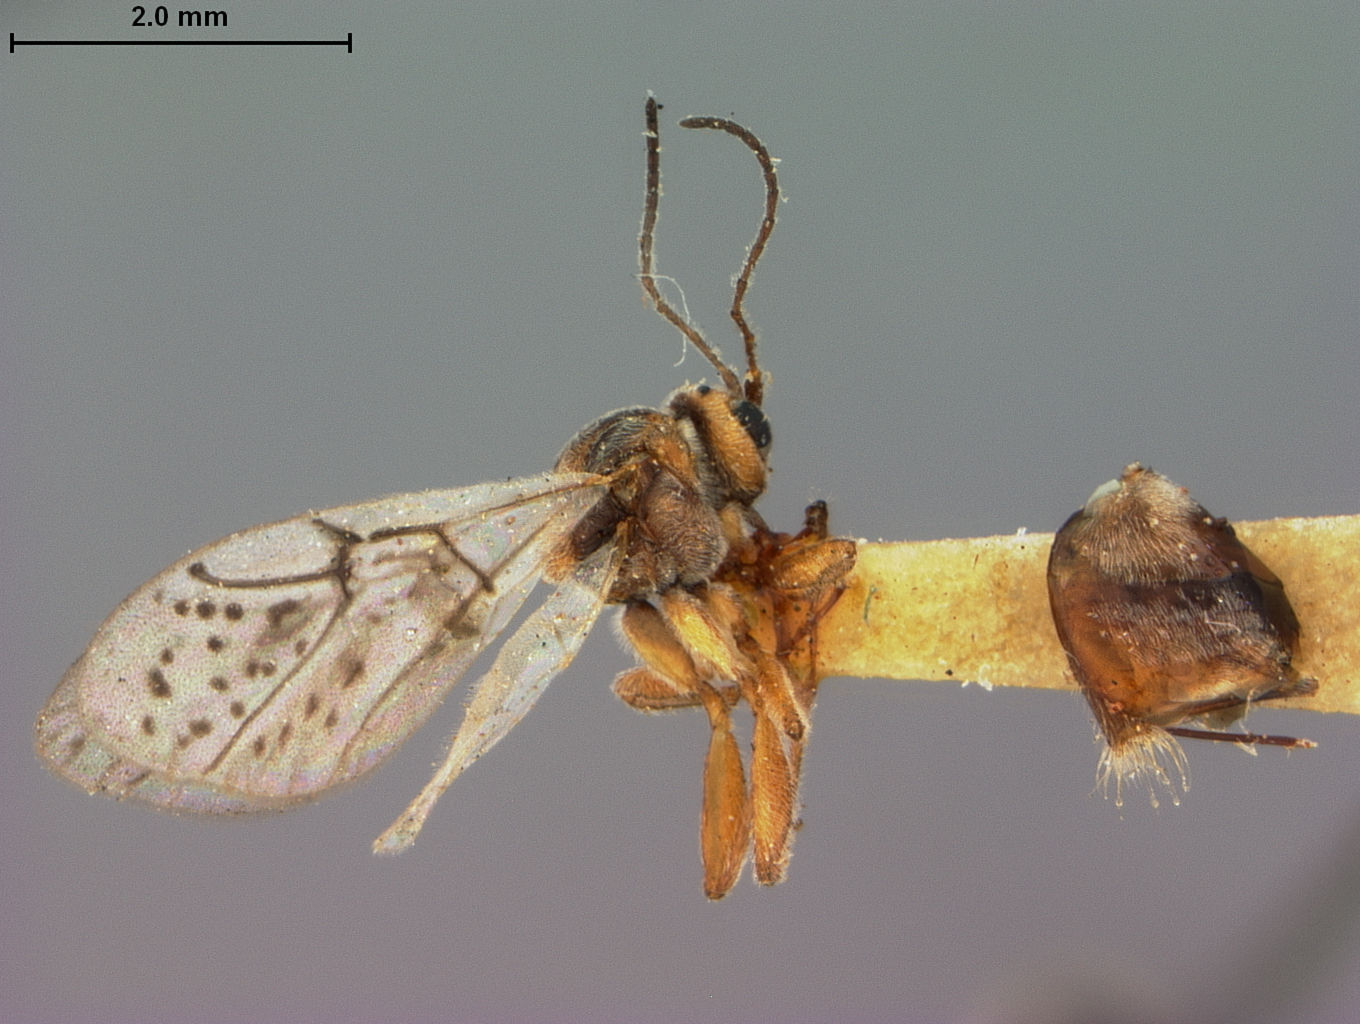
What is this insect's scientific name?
Dryophanta multipunctata
